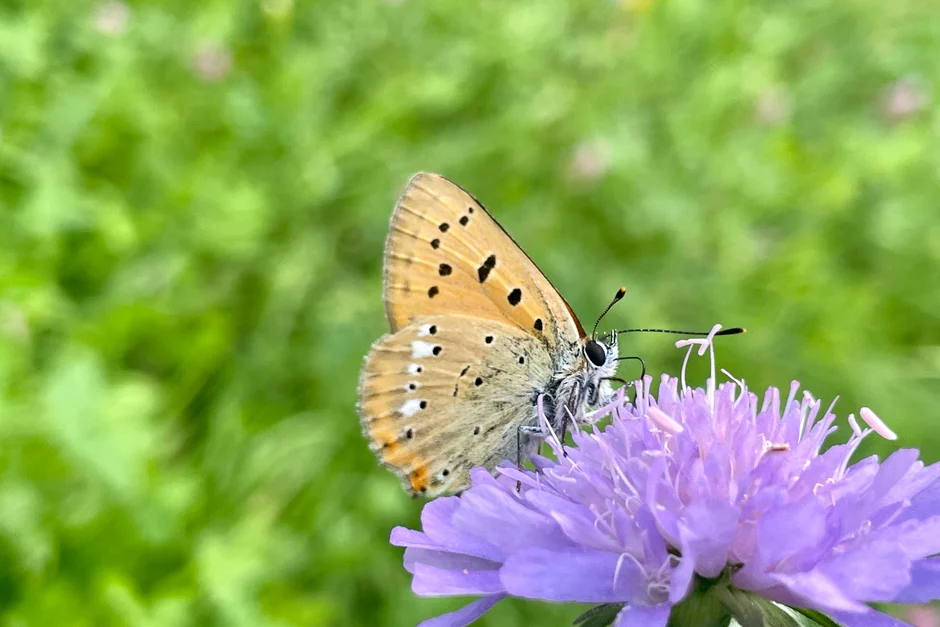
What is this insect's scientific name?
Lycaena virgaureae
